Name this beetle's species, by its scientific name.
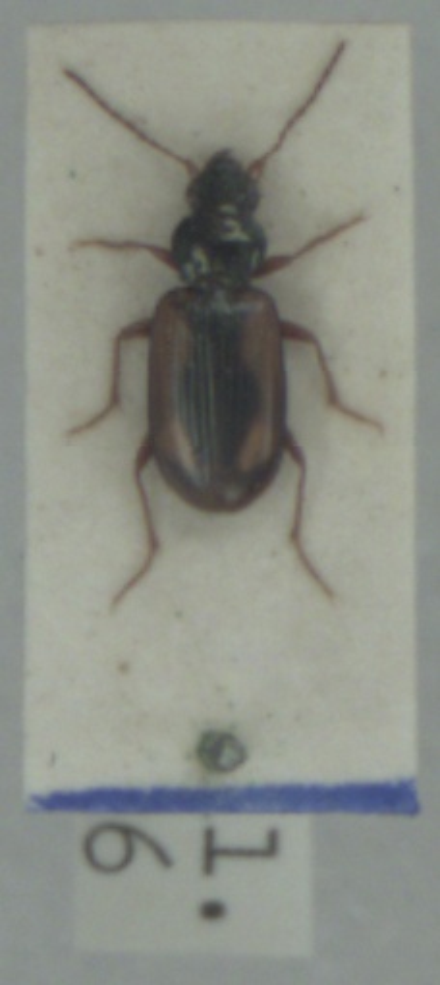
Bembidion maritimum
